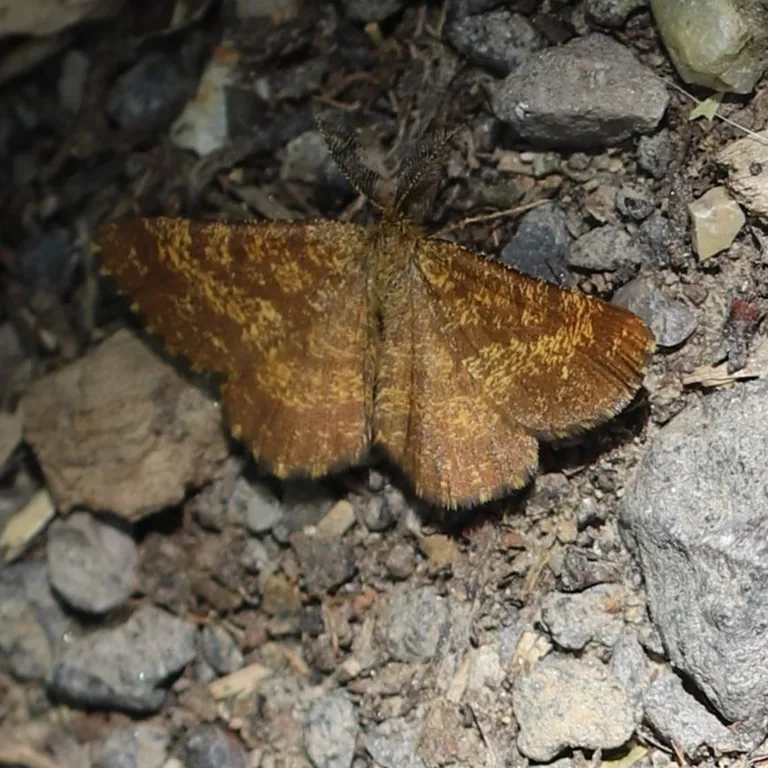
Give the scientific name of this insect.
Ematurga atomaria
